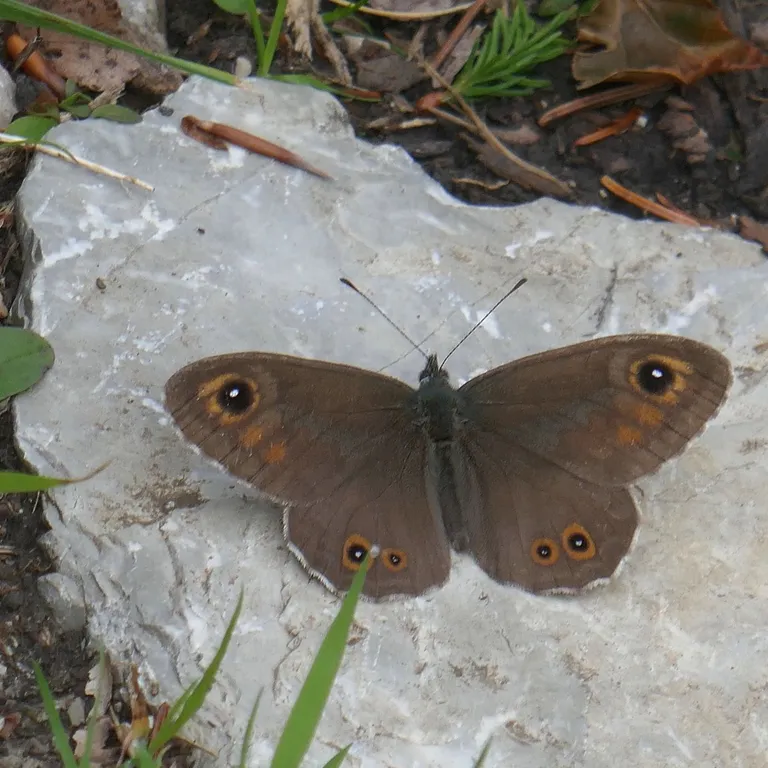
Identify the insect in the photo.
Lasiommata maera (also Pararge maera)
